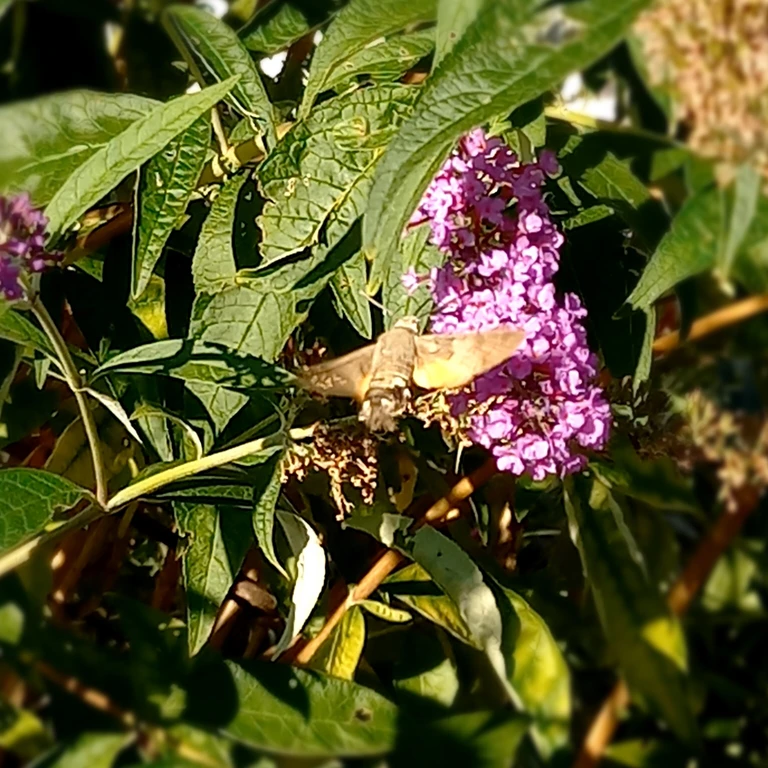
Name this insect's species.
Macroglossum stellatarum
